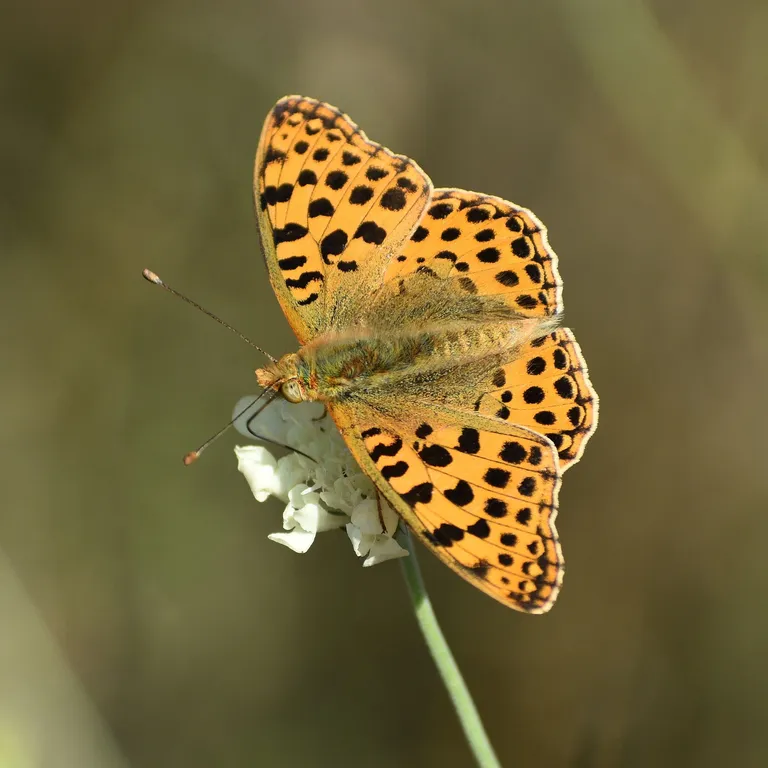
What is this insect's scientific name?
Issoria lathonia
